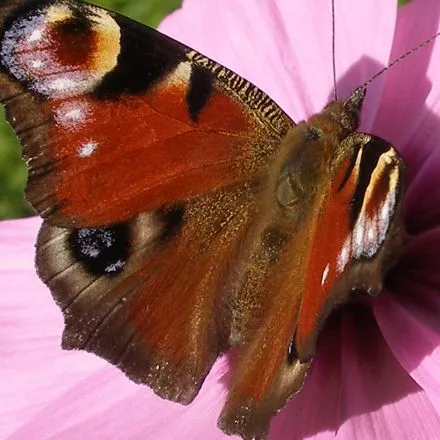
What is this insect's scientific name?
Aglais io
